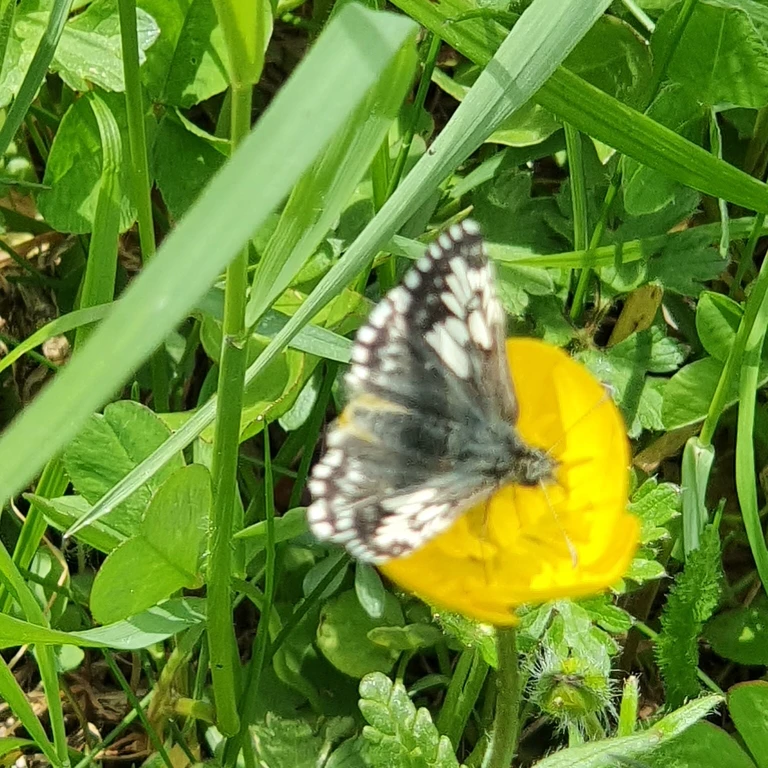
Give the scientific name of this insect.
Pyrgus malvae
